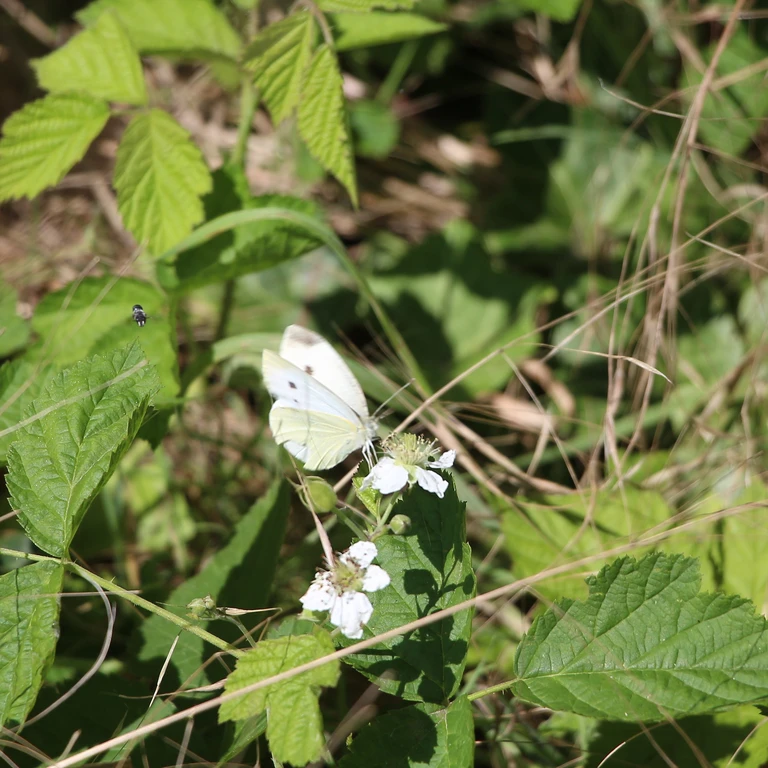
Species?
Pieris rapae
